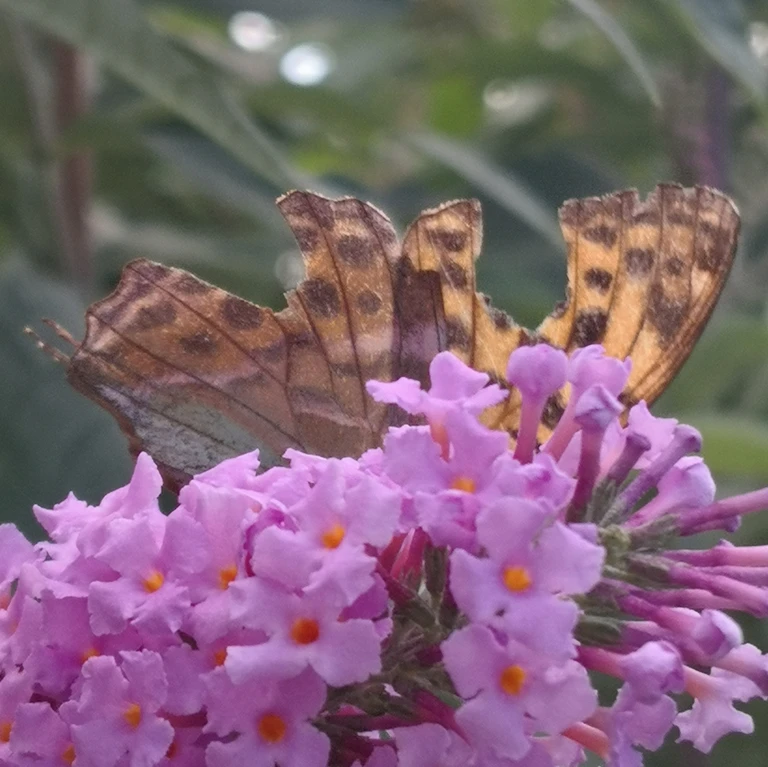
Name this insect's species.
Argynnis paphia
